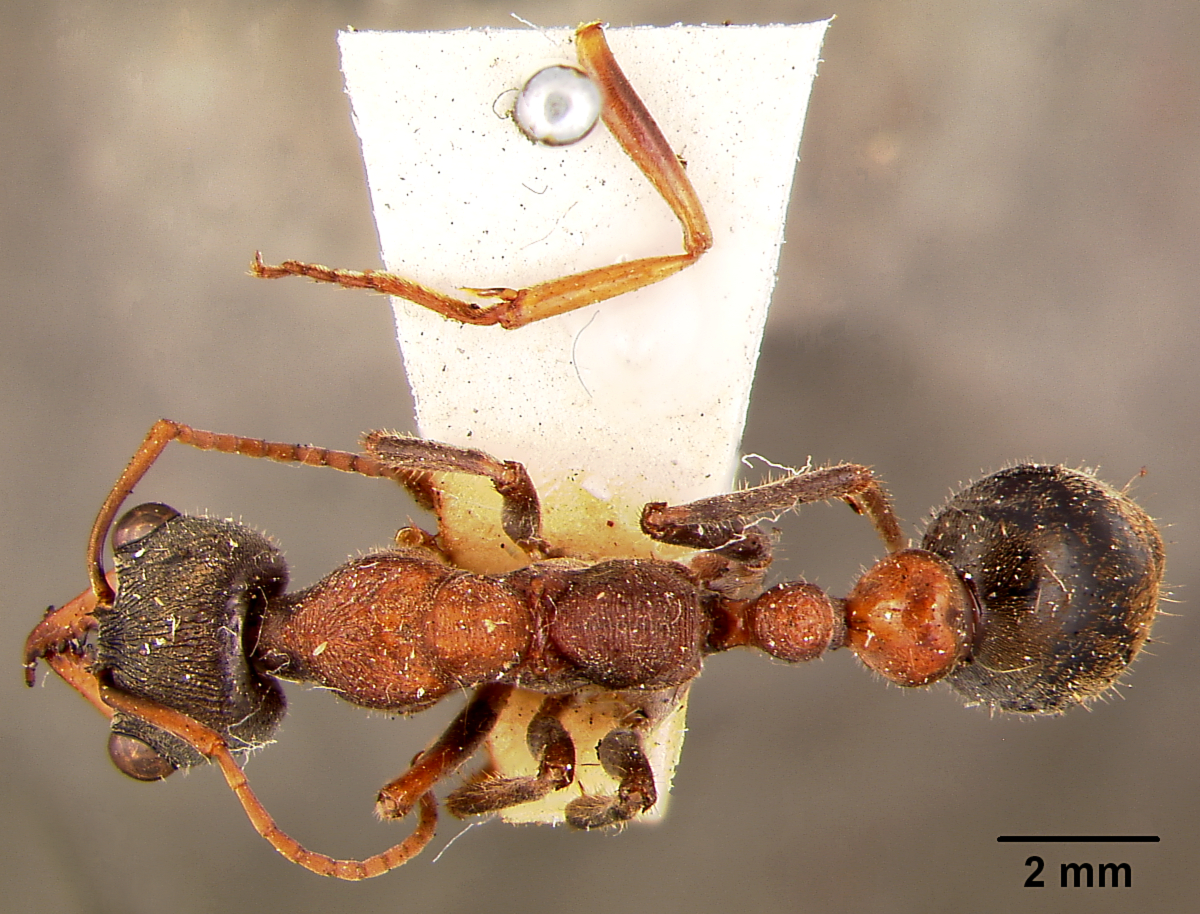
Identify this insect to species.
Myrmecia pulchra
